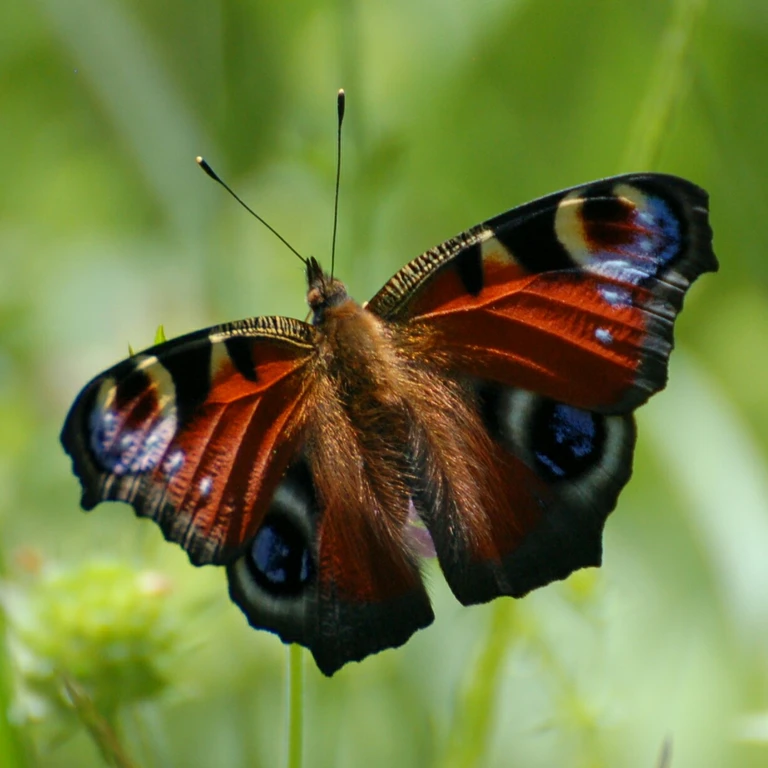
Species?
Aglais io
